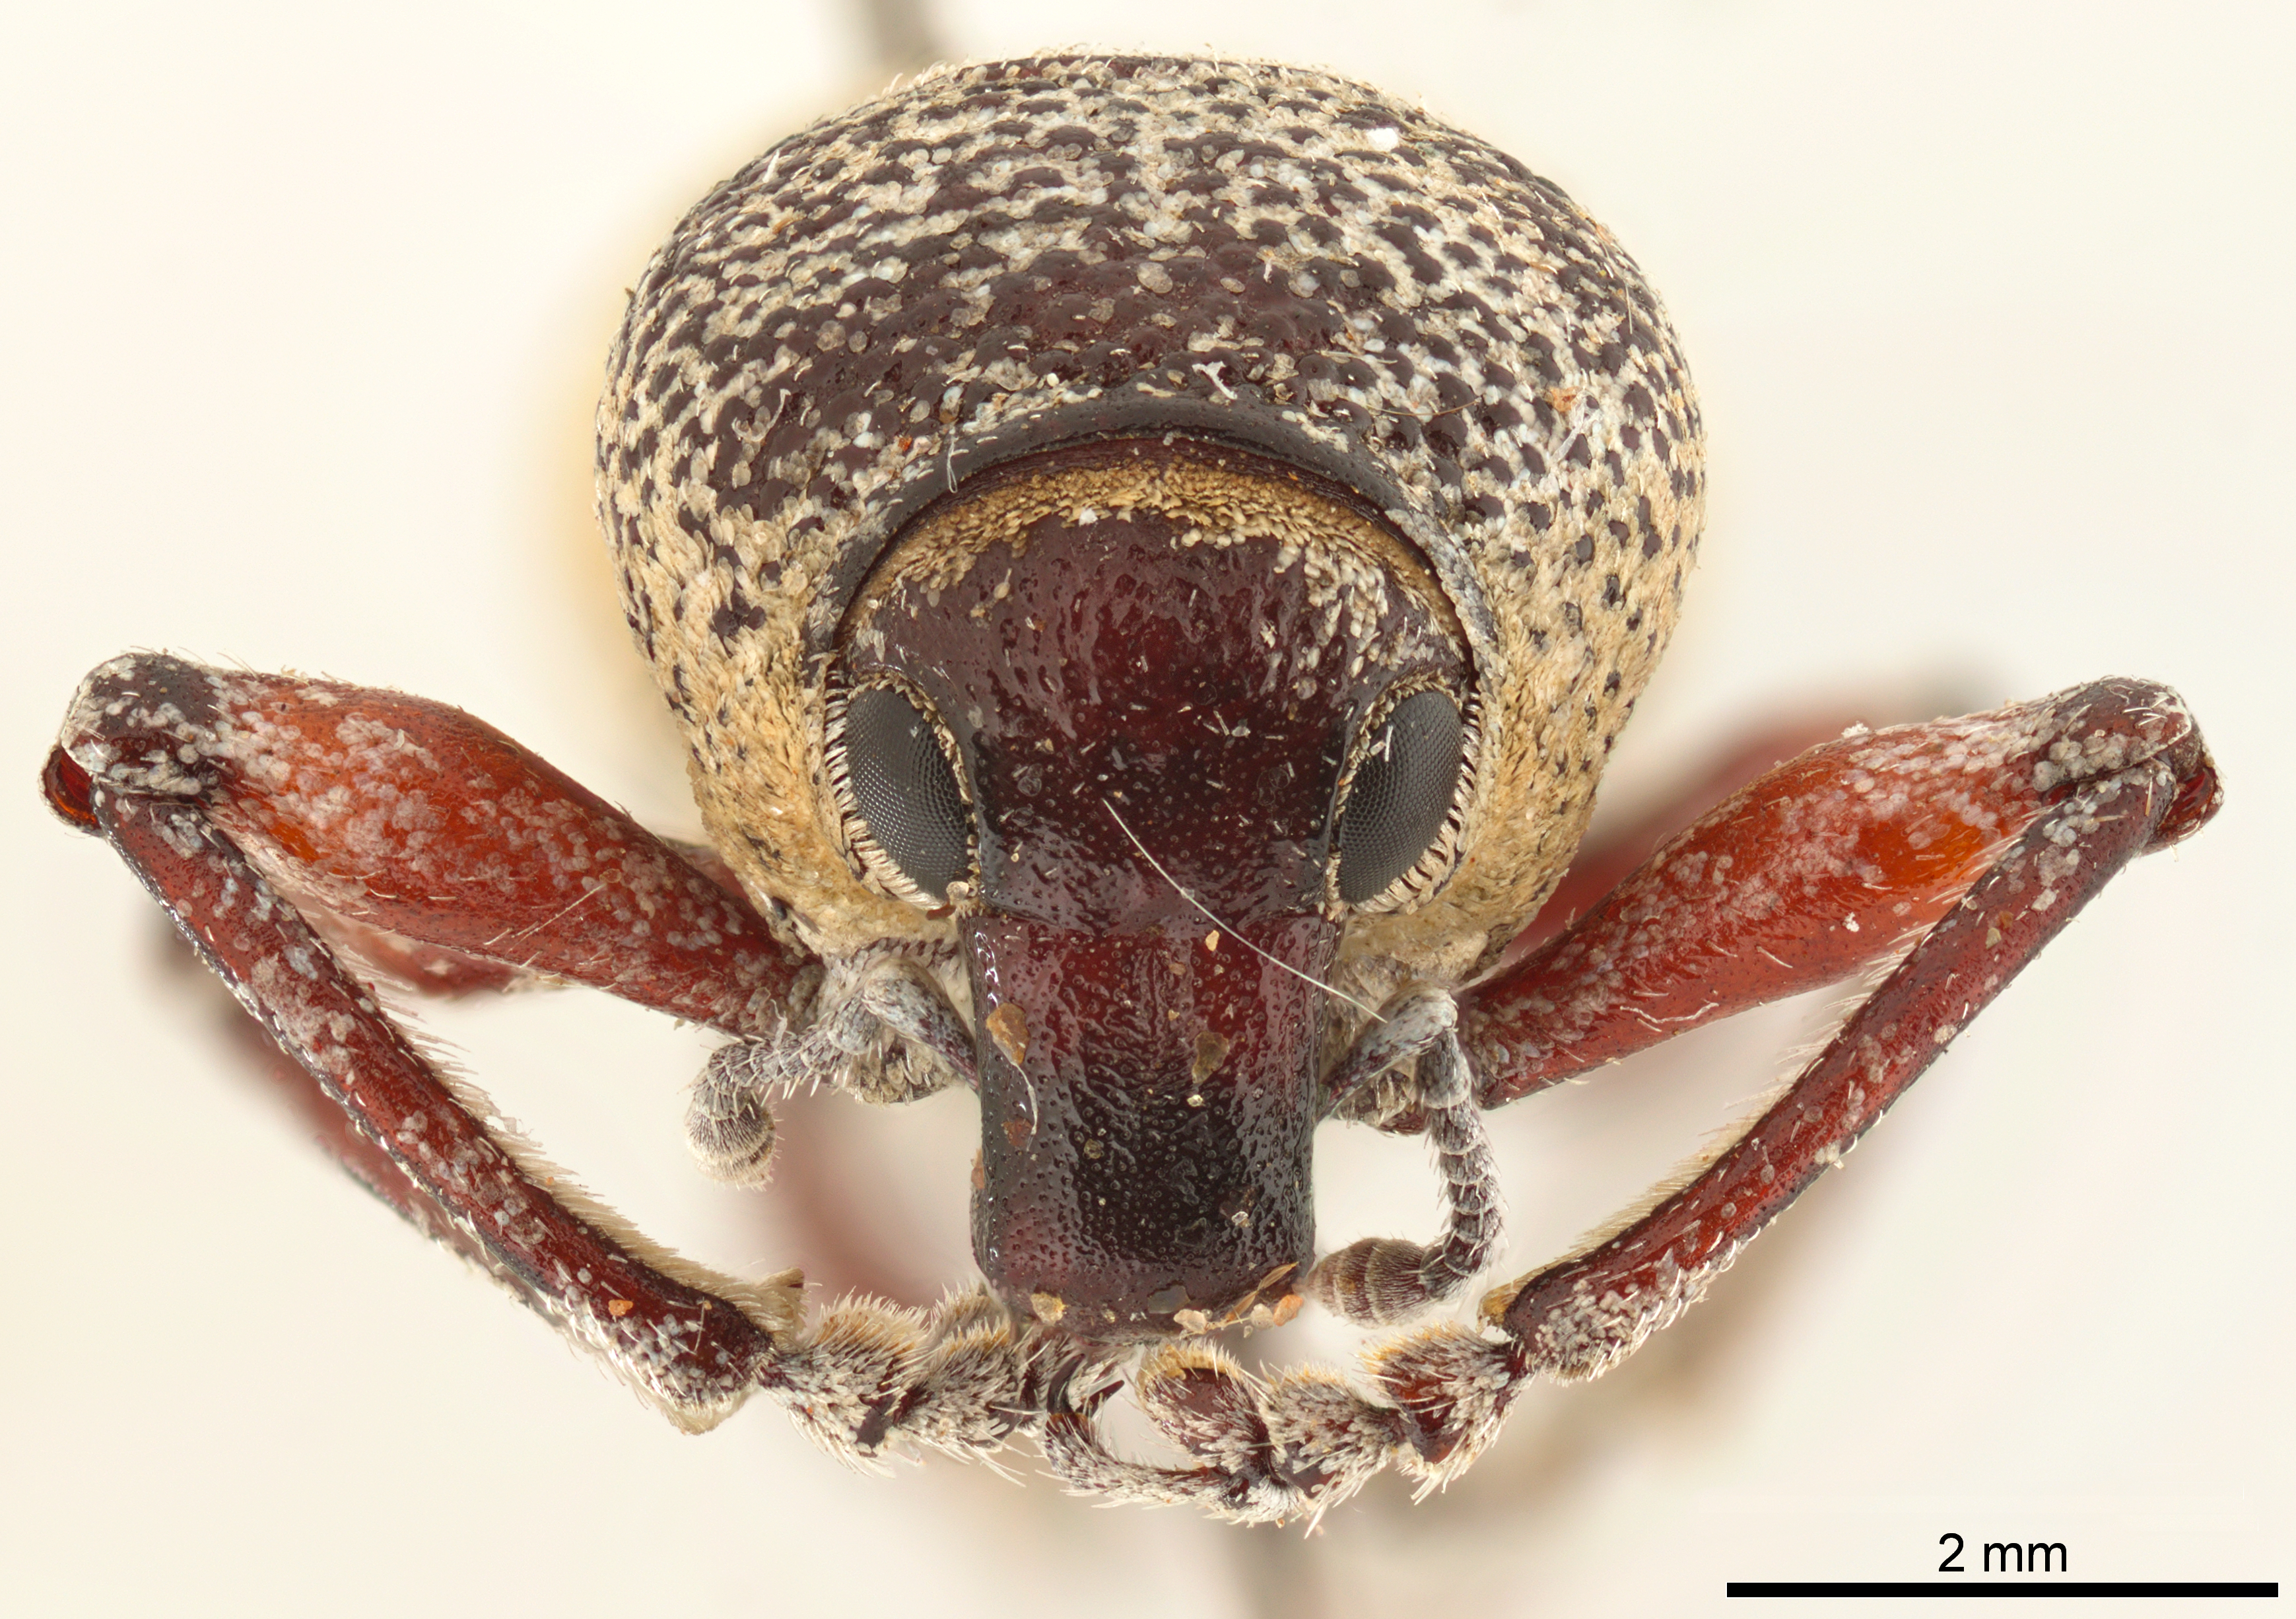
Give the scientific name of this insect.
Leptostethus waltoni
